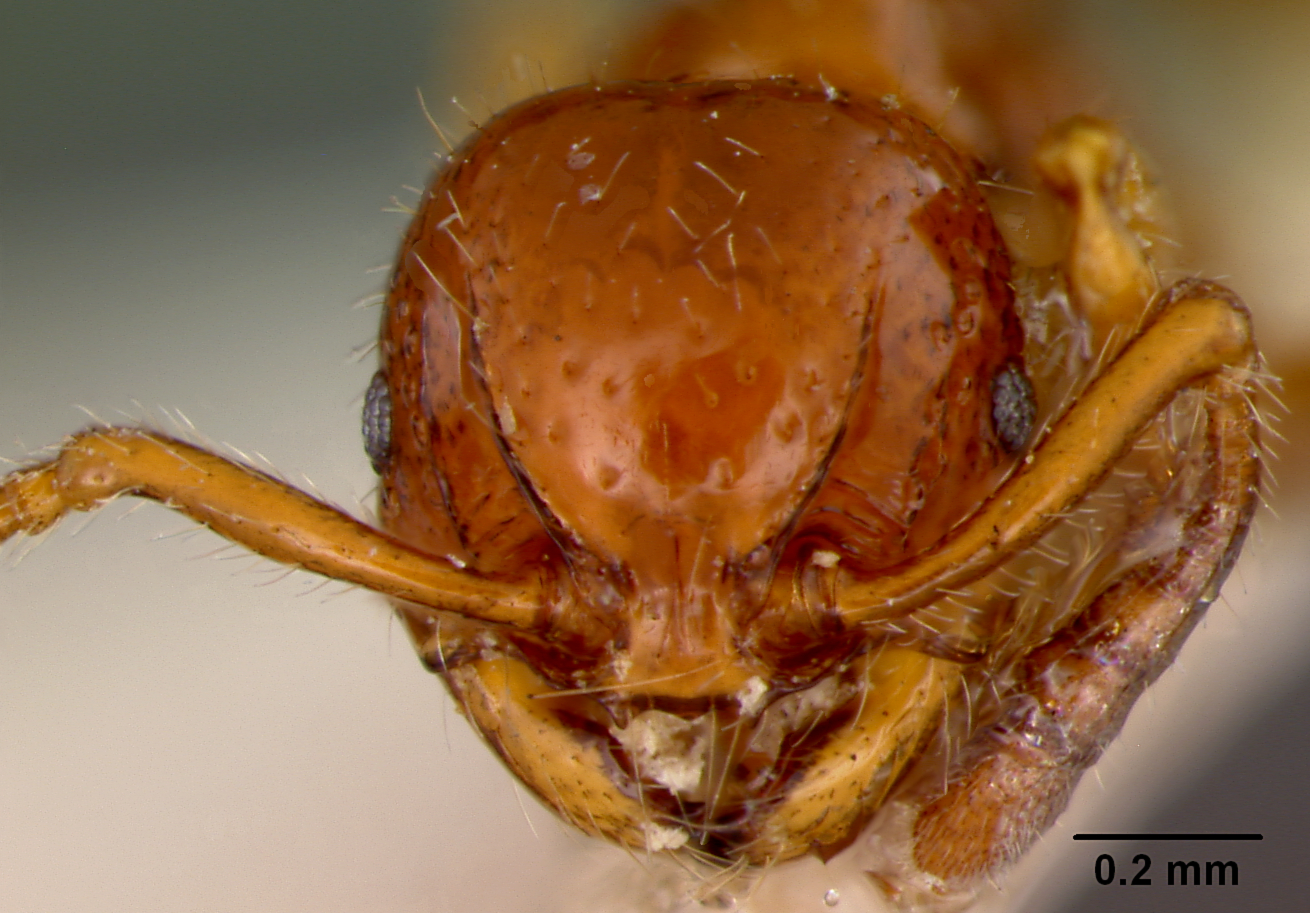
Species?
Pristomyrmex mendanai
